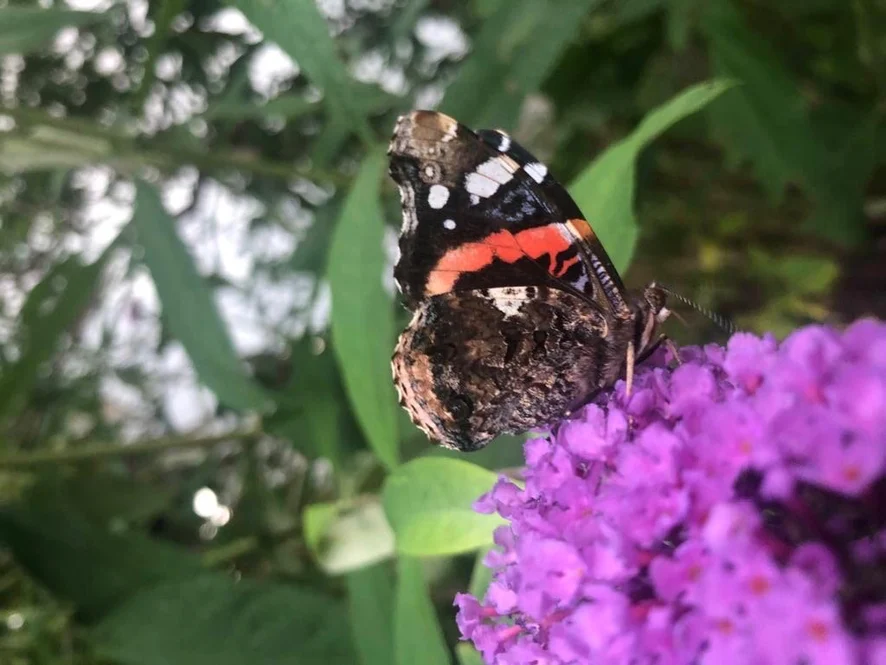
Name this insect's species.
Vanessa atalanta
